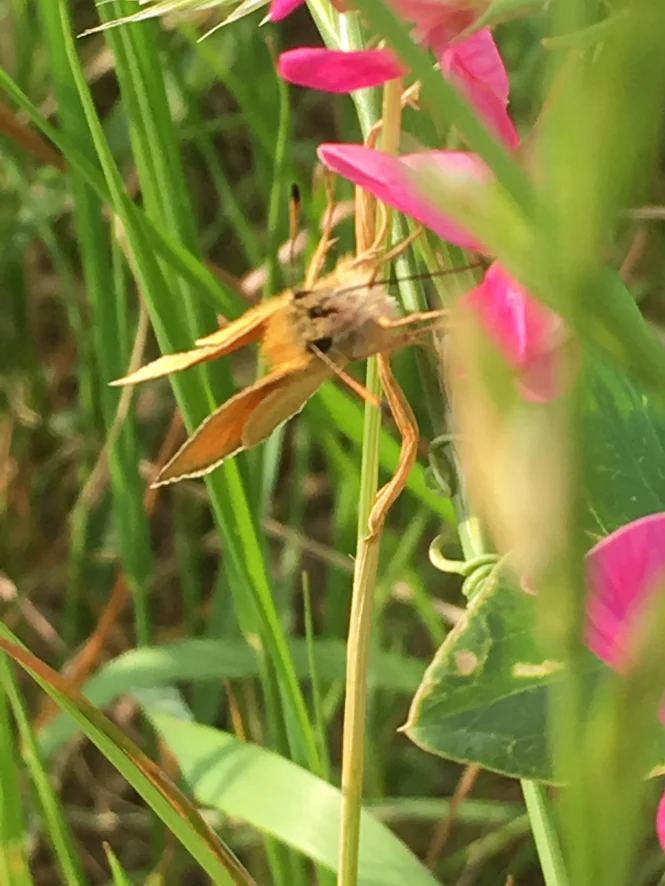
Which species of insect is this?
Thymelicus lineola
